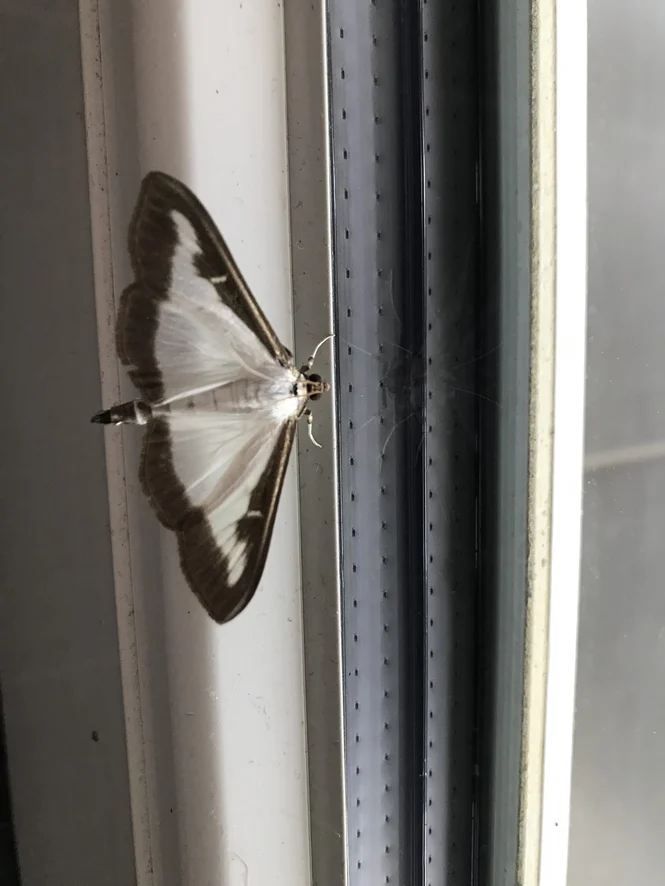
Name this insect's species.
Cydalima perspectalis
